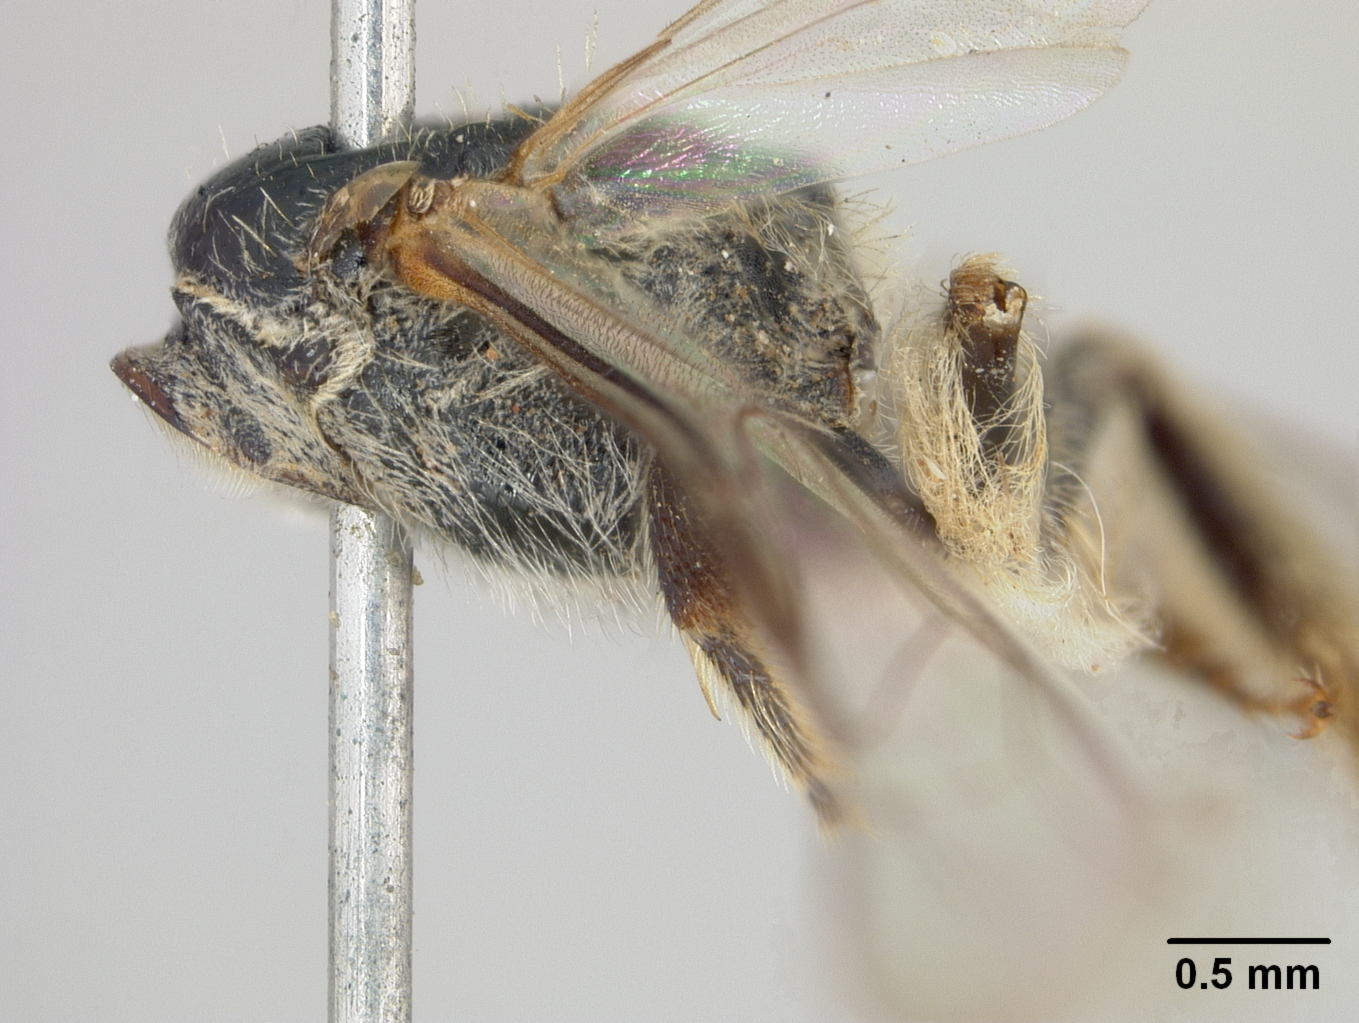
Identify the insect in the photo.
Halictus mediopolitus
